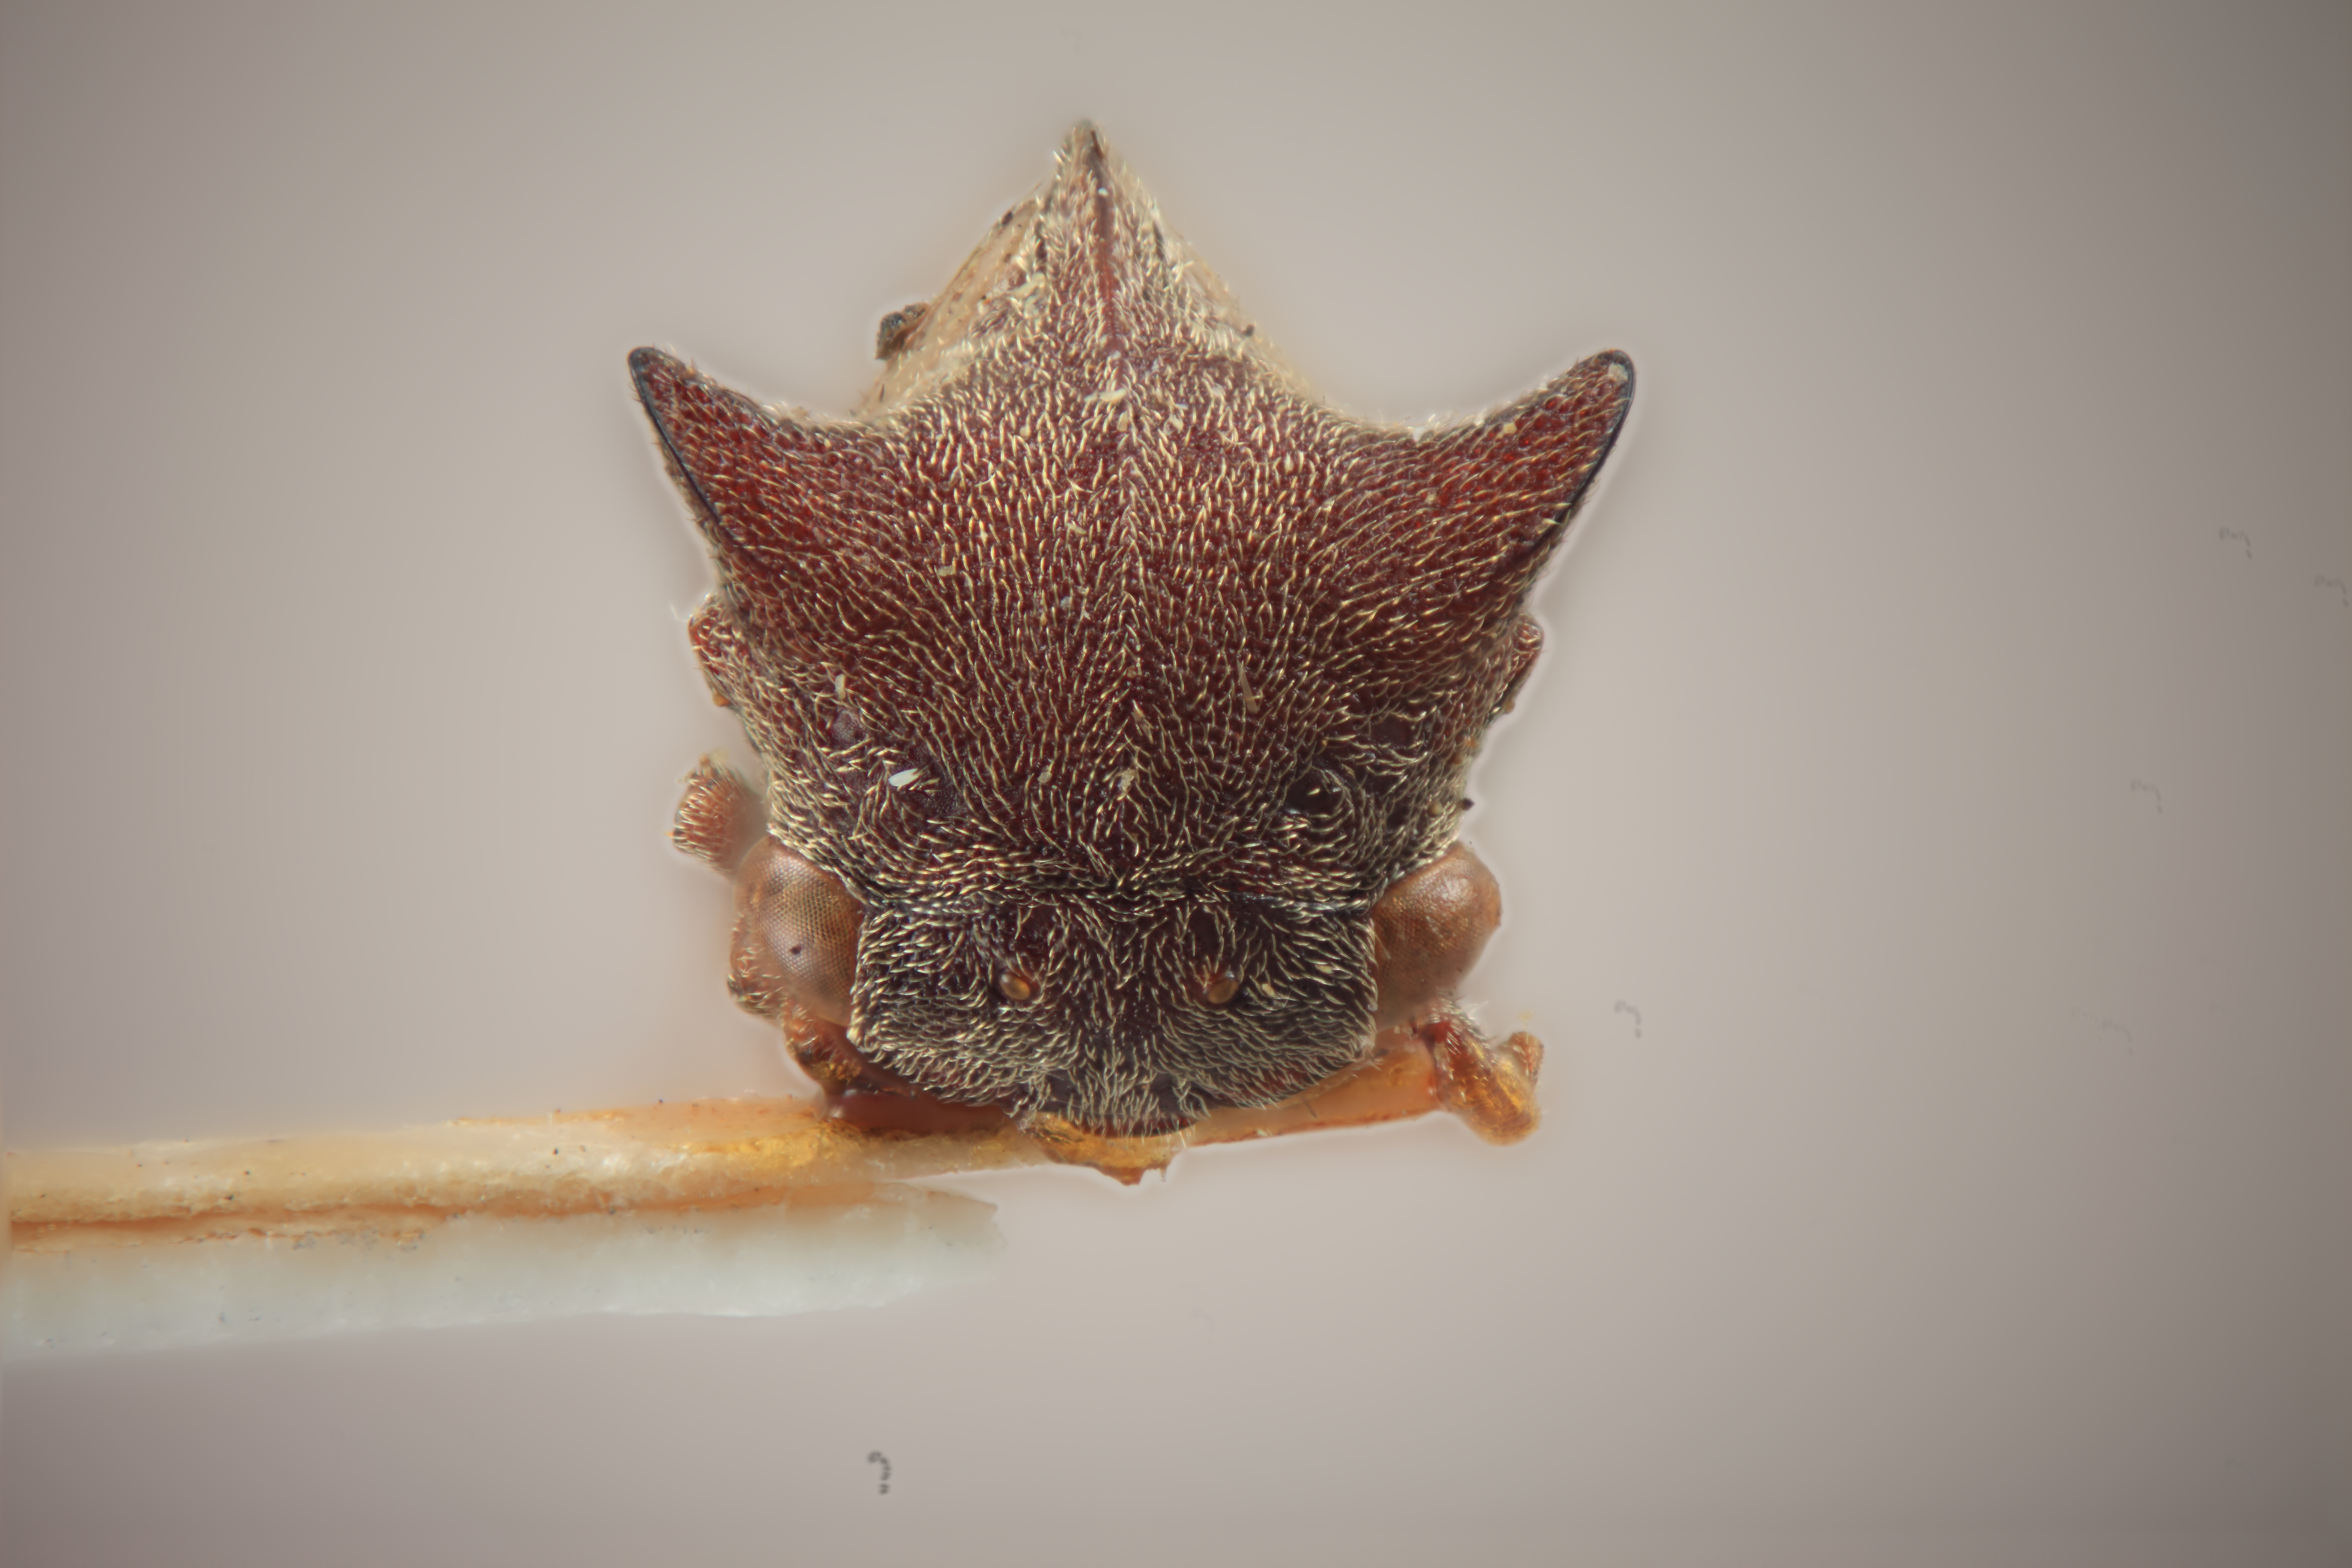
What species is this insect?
Tricentrus altidorsus
